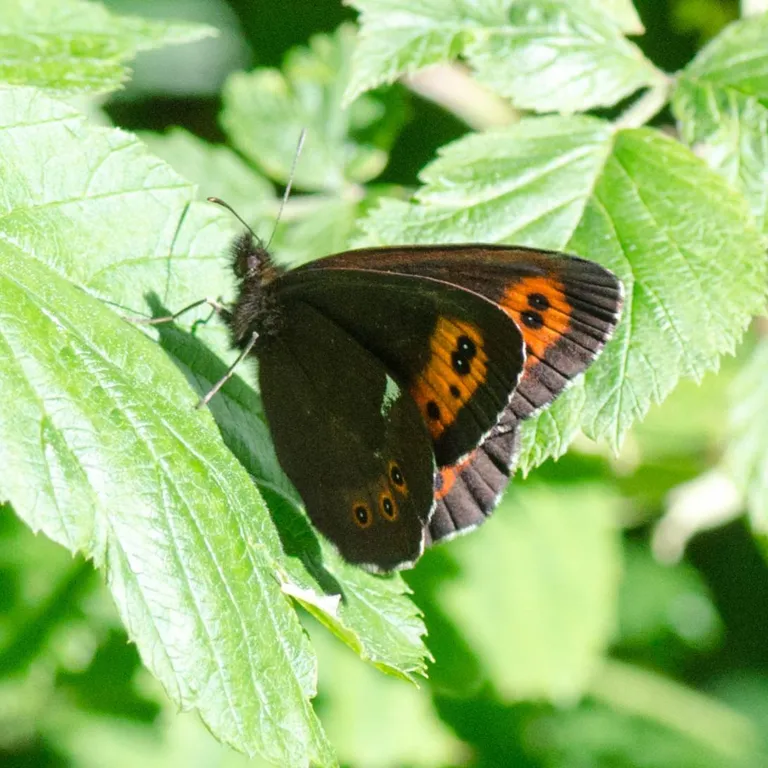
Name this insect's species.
Erebia ligea
